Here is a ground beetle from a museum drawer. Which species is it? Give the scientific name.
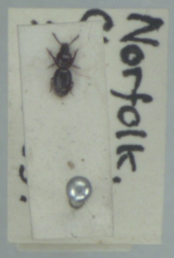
Dyschirius globosus
